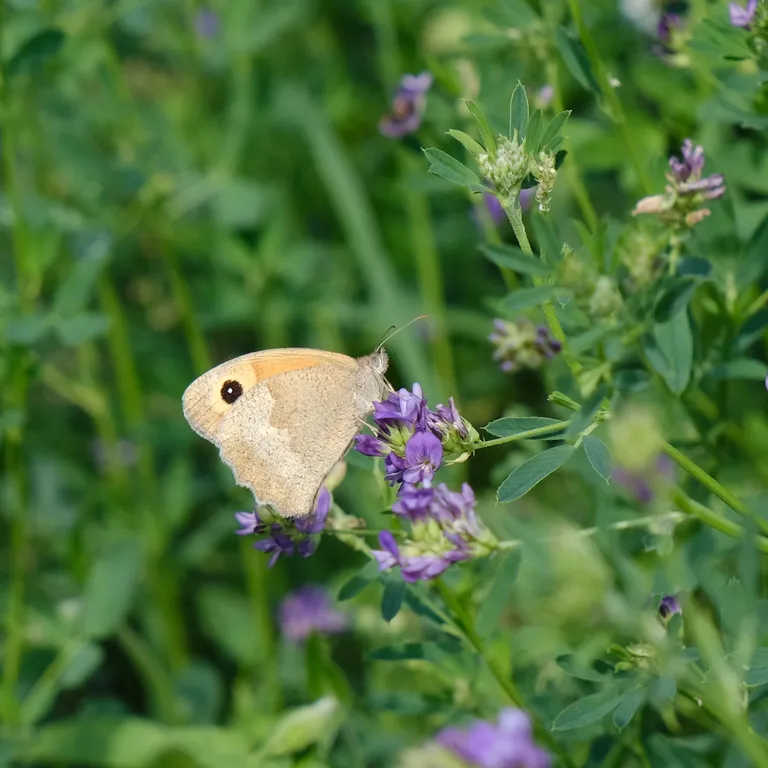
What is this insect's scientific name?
Maniola jurtina
